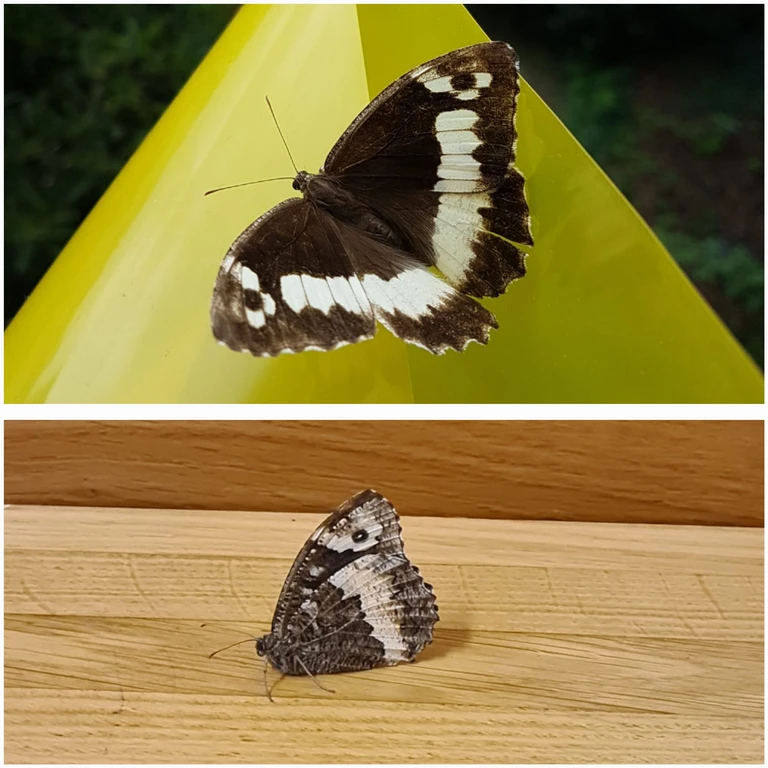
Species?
Brintesia circe
